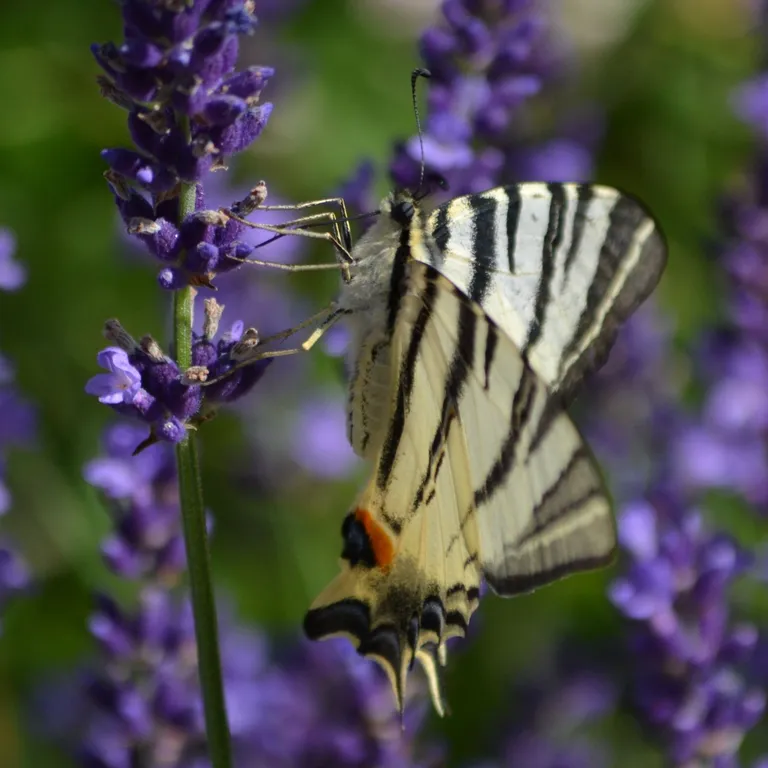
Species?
Iphiclides podalirius
